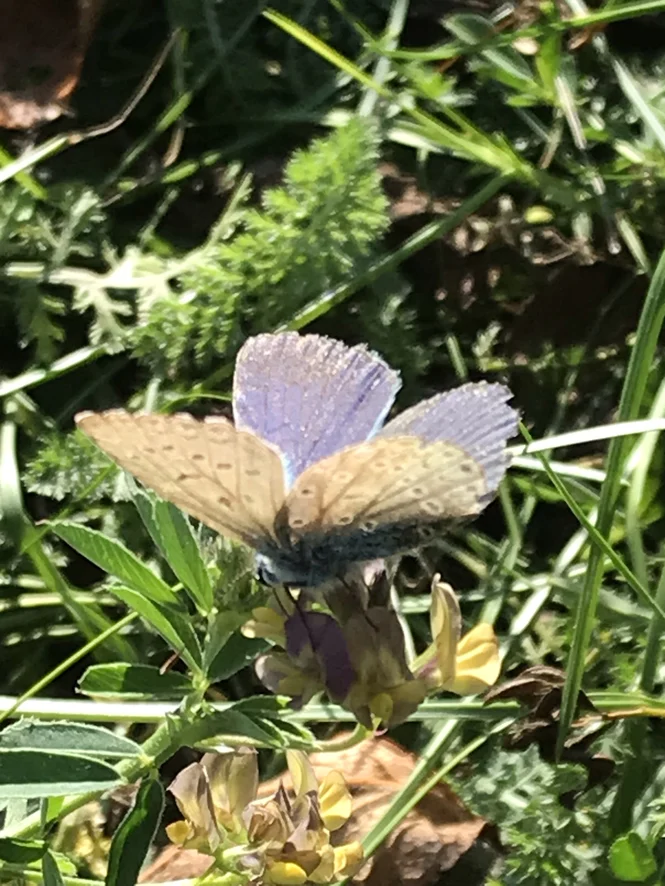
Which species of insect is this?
Polyommatus icarus
